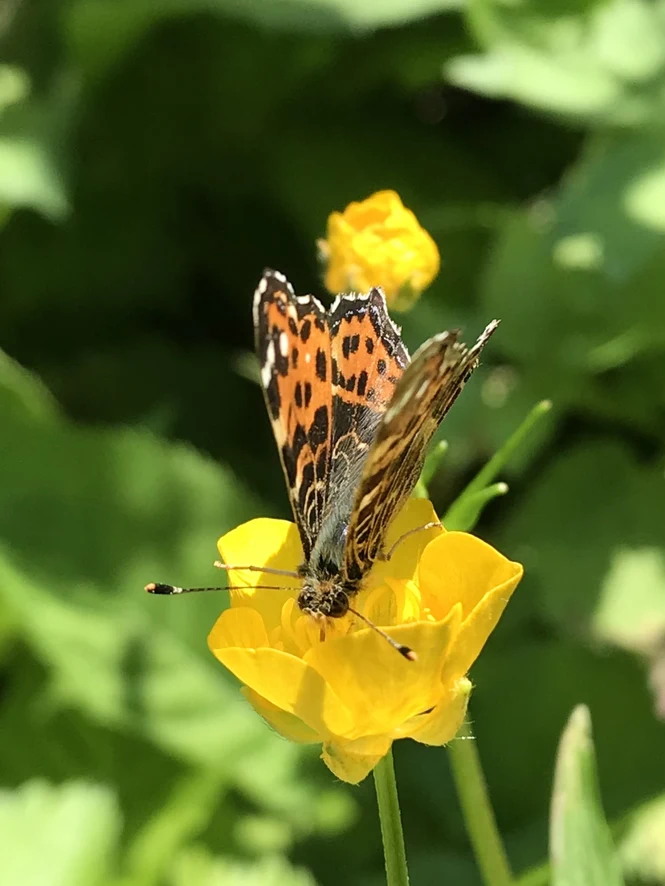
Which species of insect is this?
Araschnia levana
